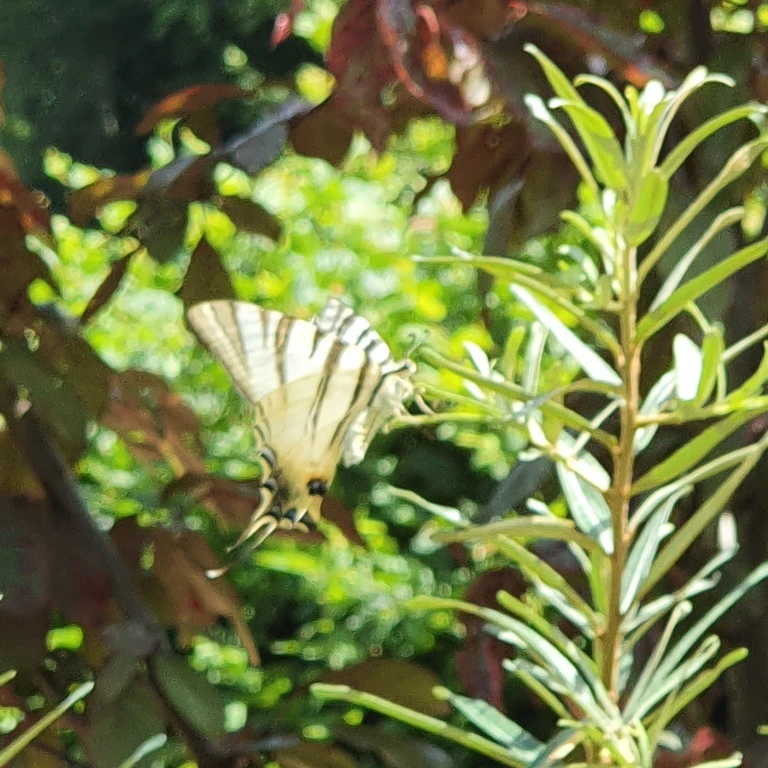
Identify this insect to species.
Iphiclides podalirius
